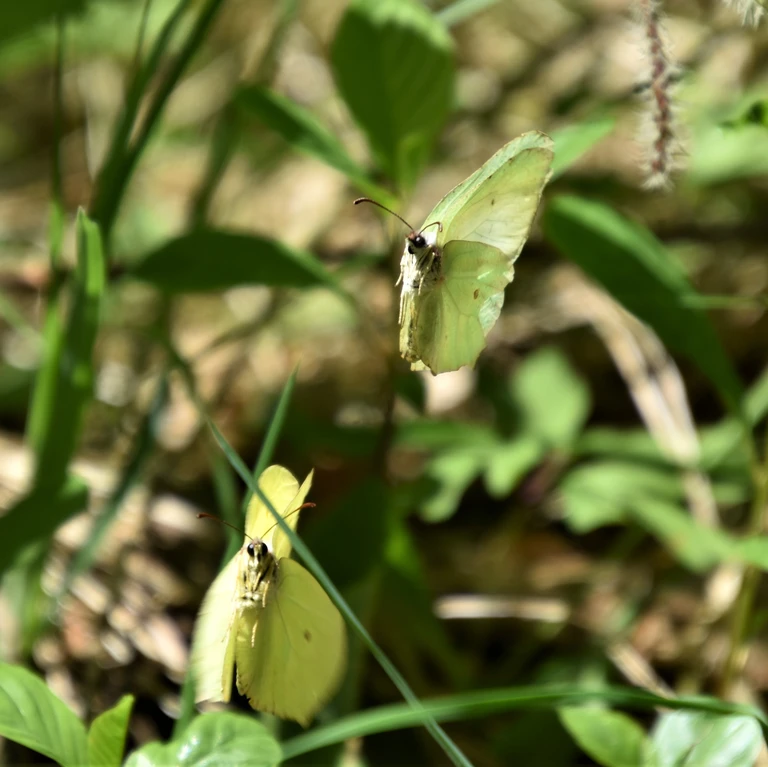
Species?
Gonepteryx rhamni
